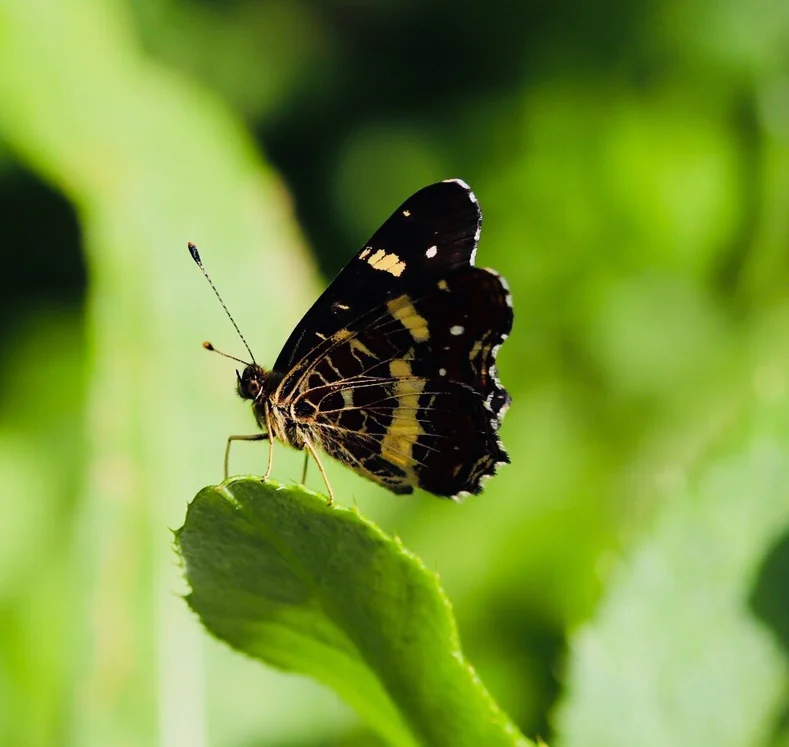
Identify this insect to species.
Araschnia levana
